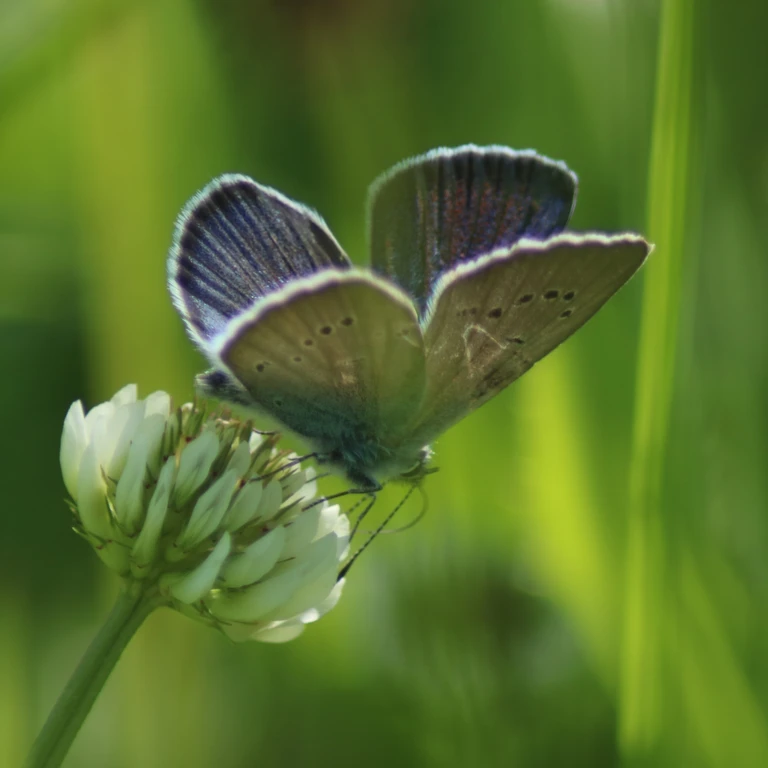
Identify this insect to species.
Cyaniris semiargus
